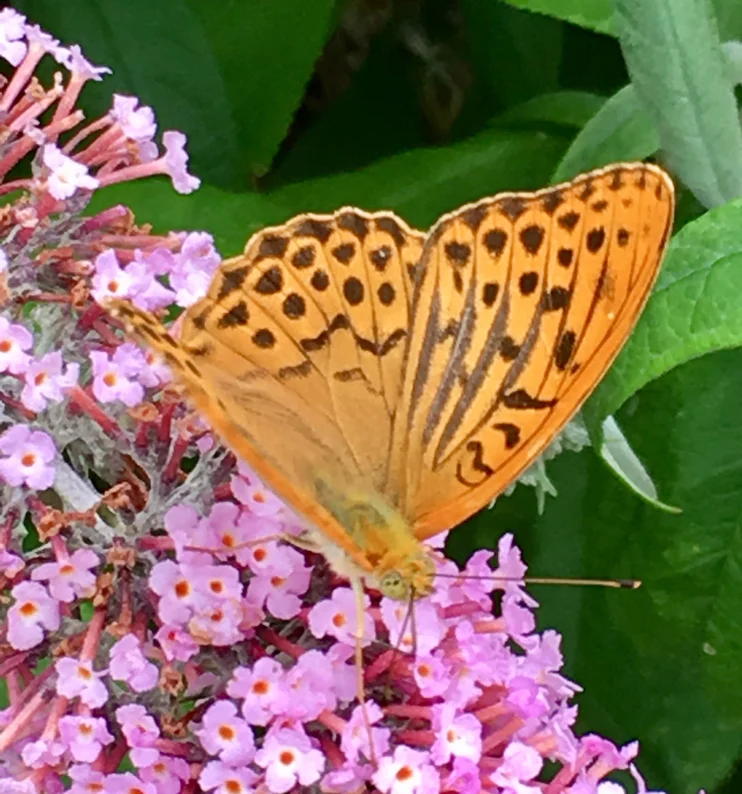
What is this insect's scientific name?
Argynnis paphia
